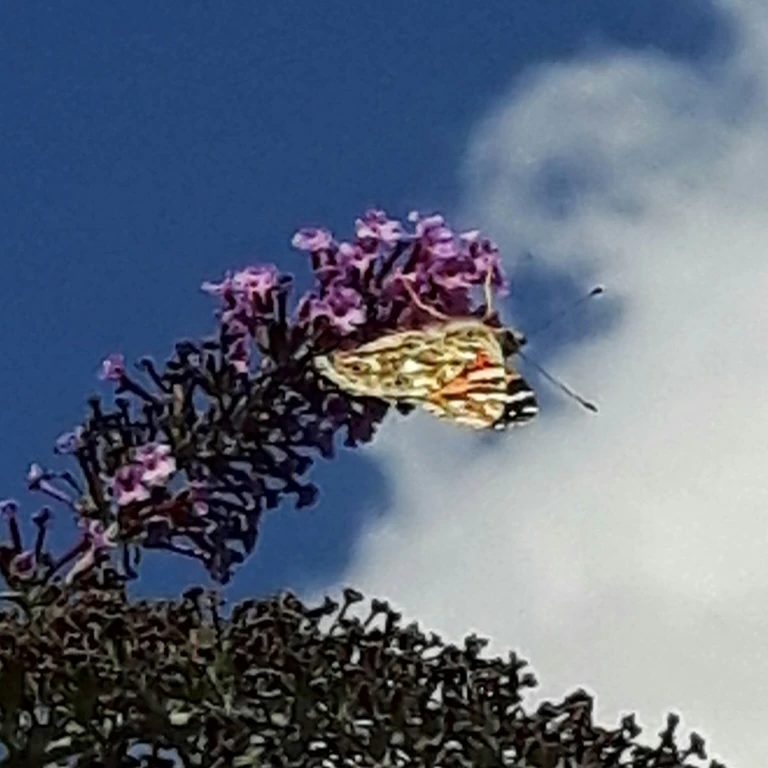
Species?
Vanessa cardui
